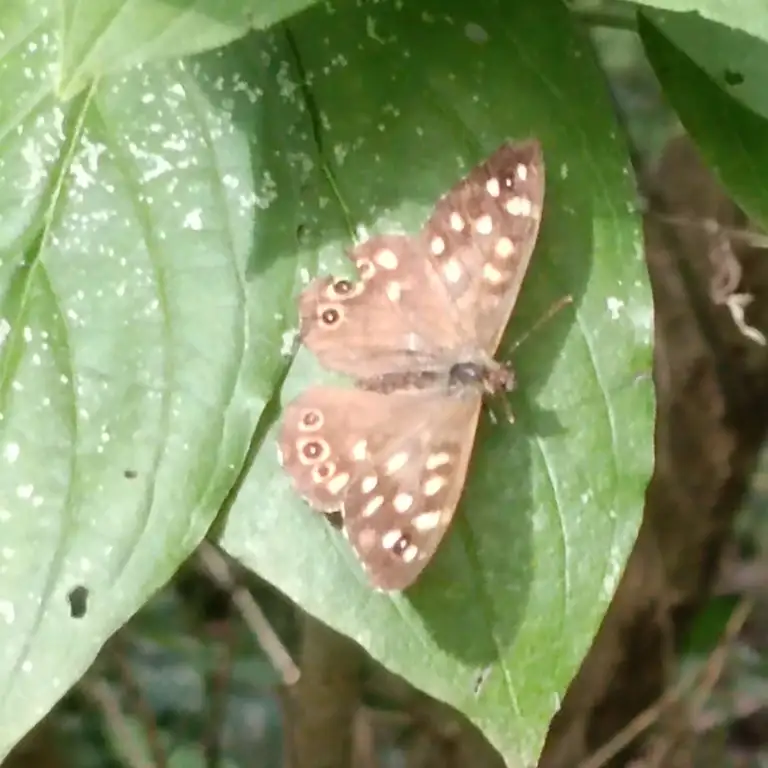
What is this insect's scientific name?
Pararge aegeria
